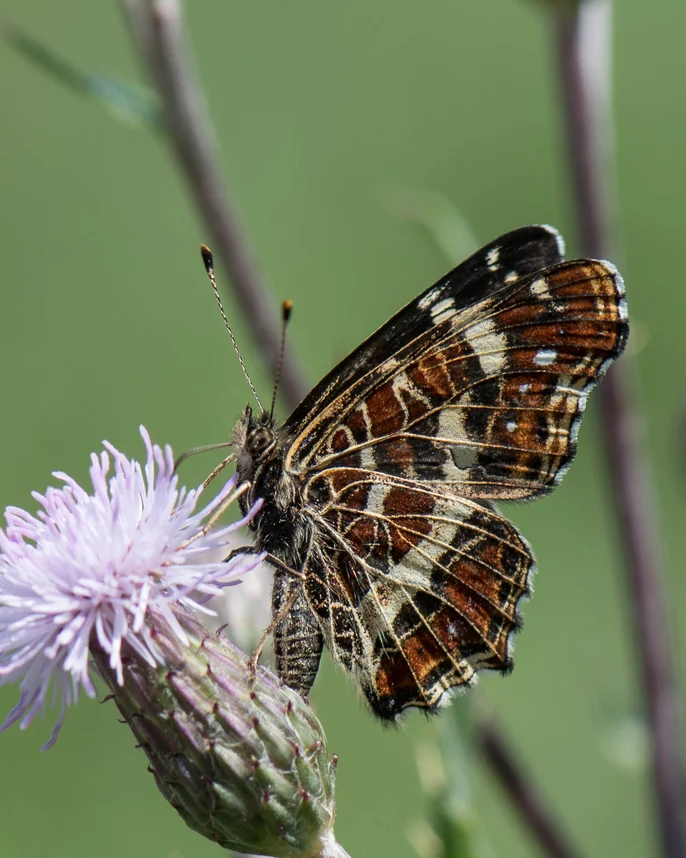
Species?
Araschnia levana
